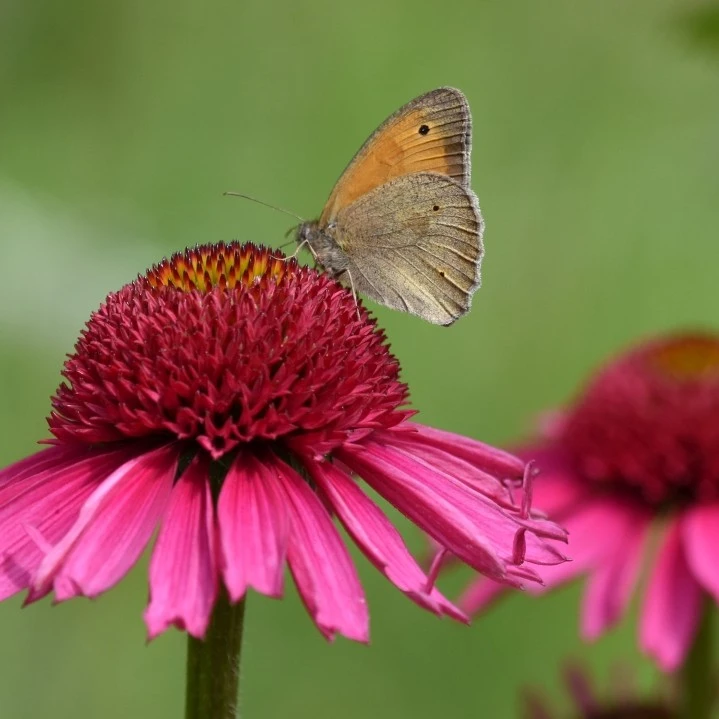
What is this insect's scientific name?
Maniola jurtina
